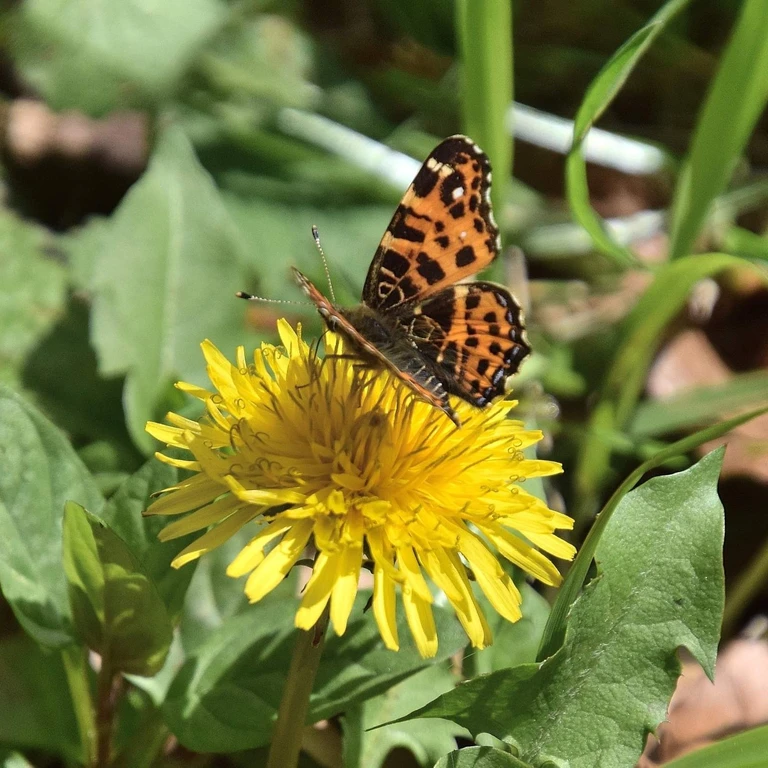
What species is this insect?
Araschnia levana
